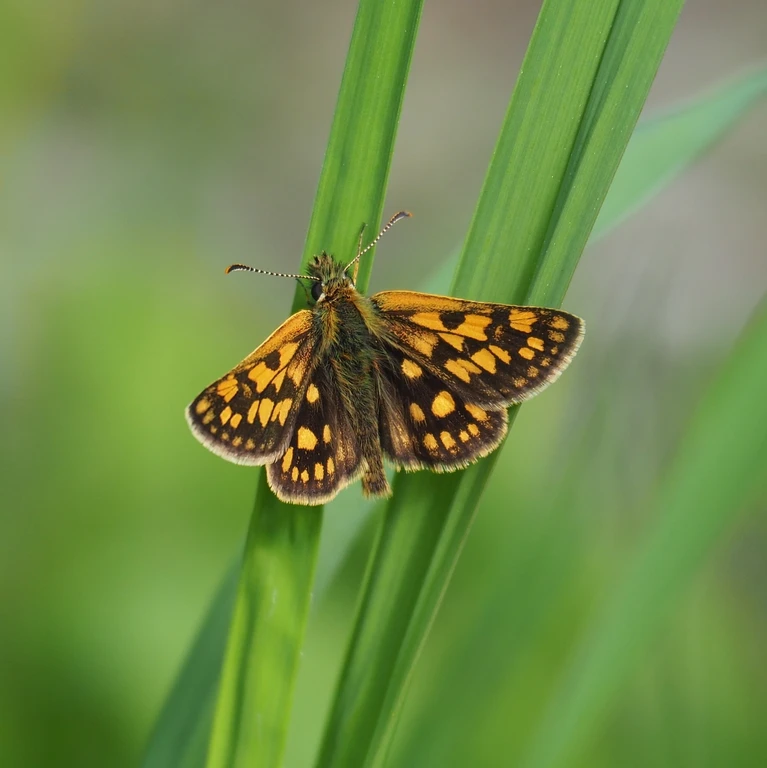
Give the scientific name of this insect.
Carterocephalus palaemon
